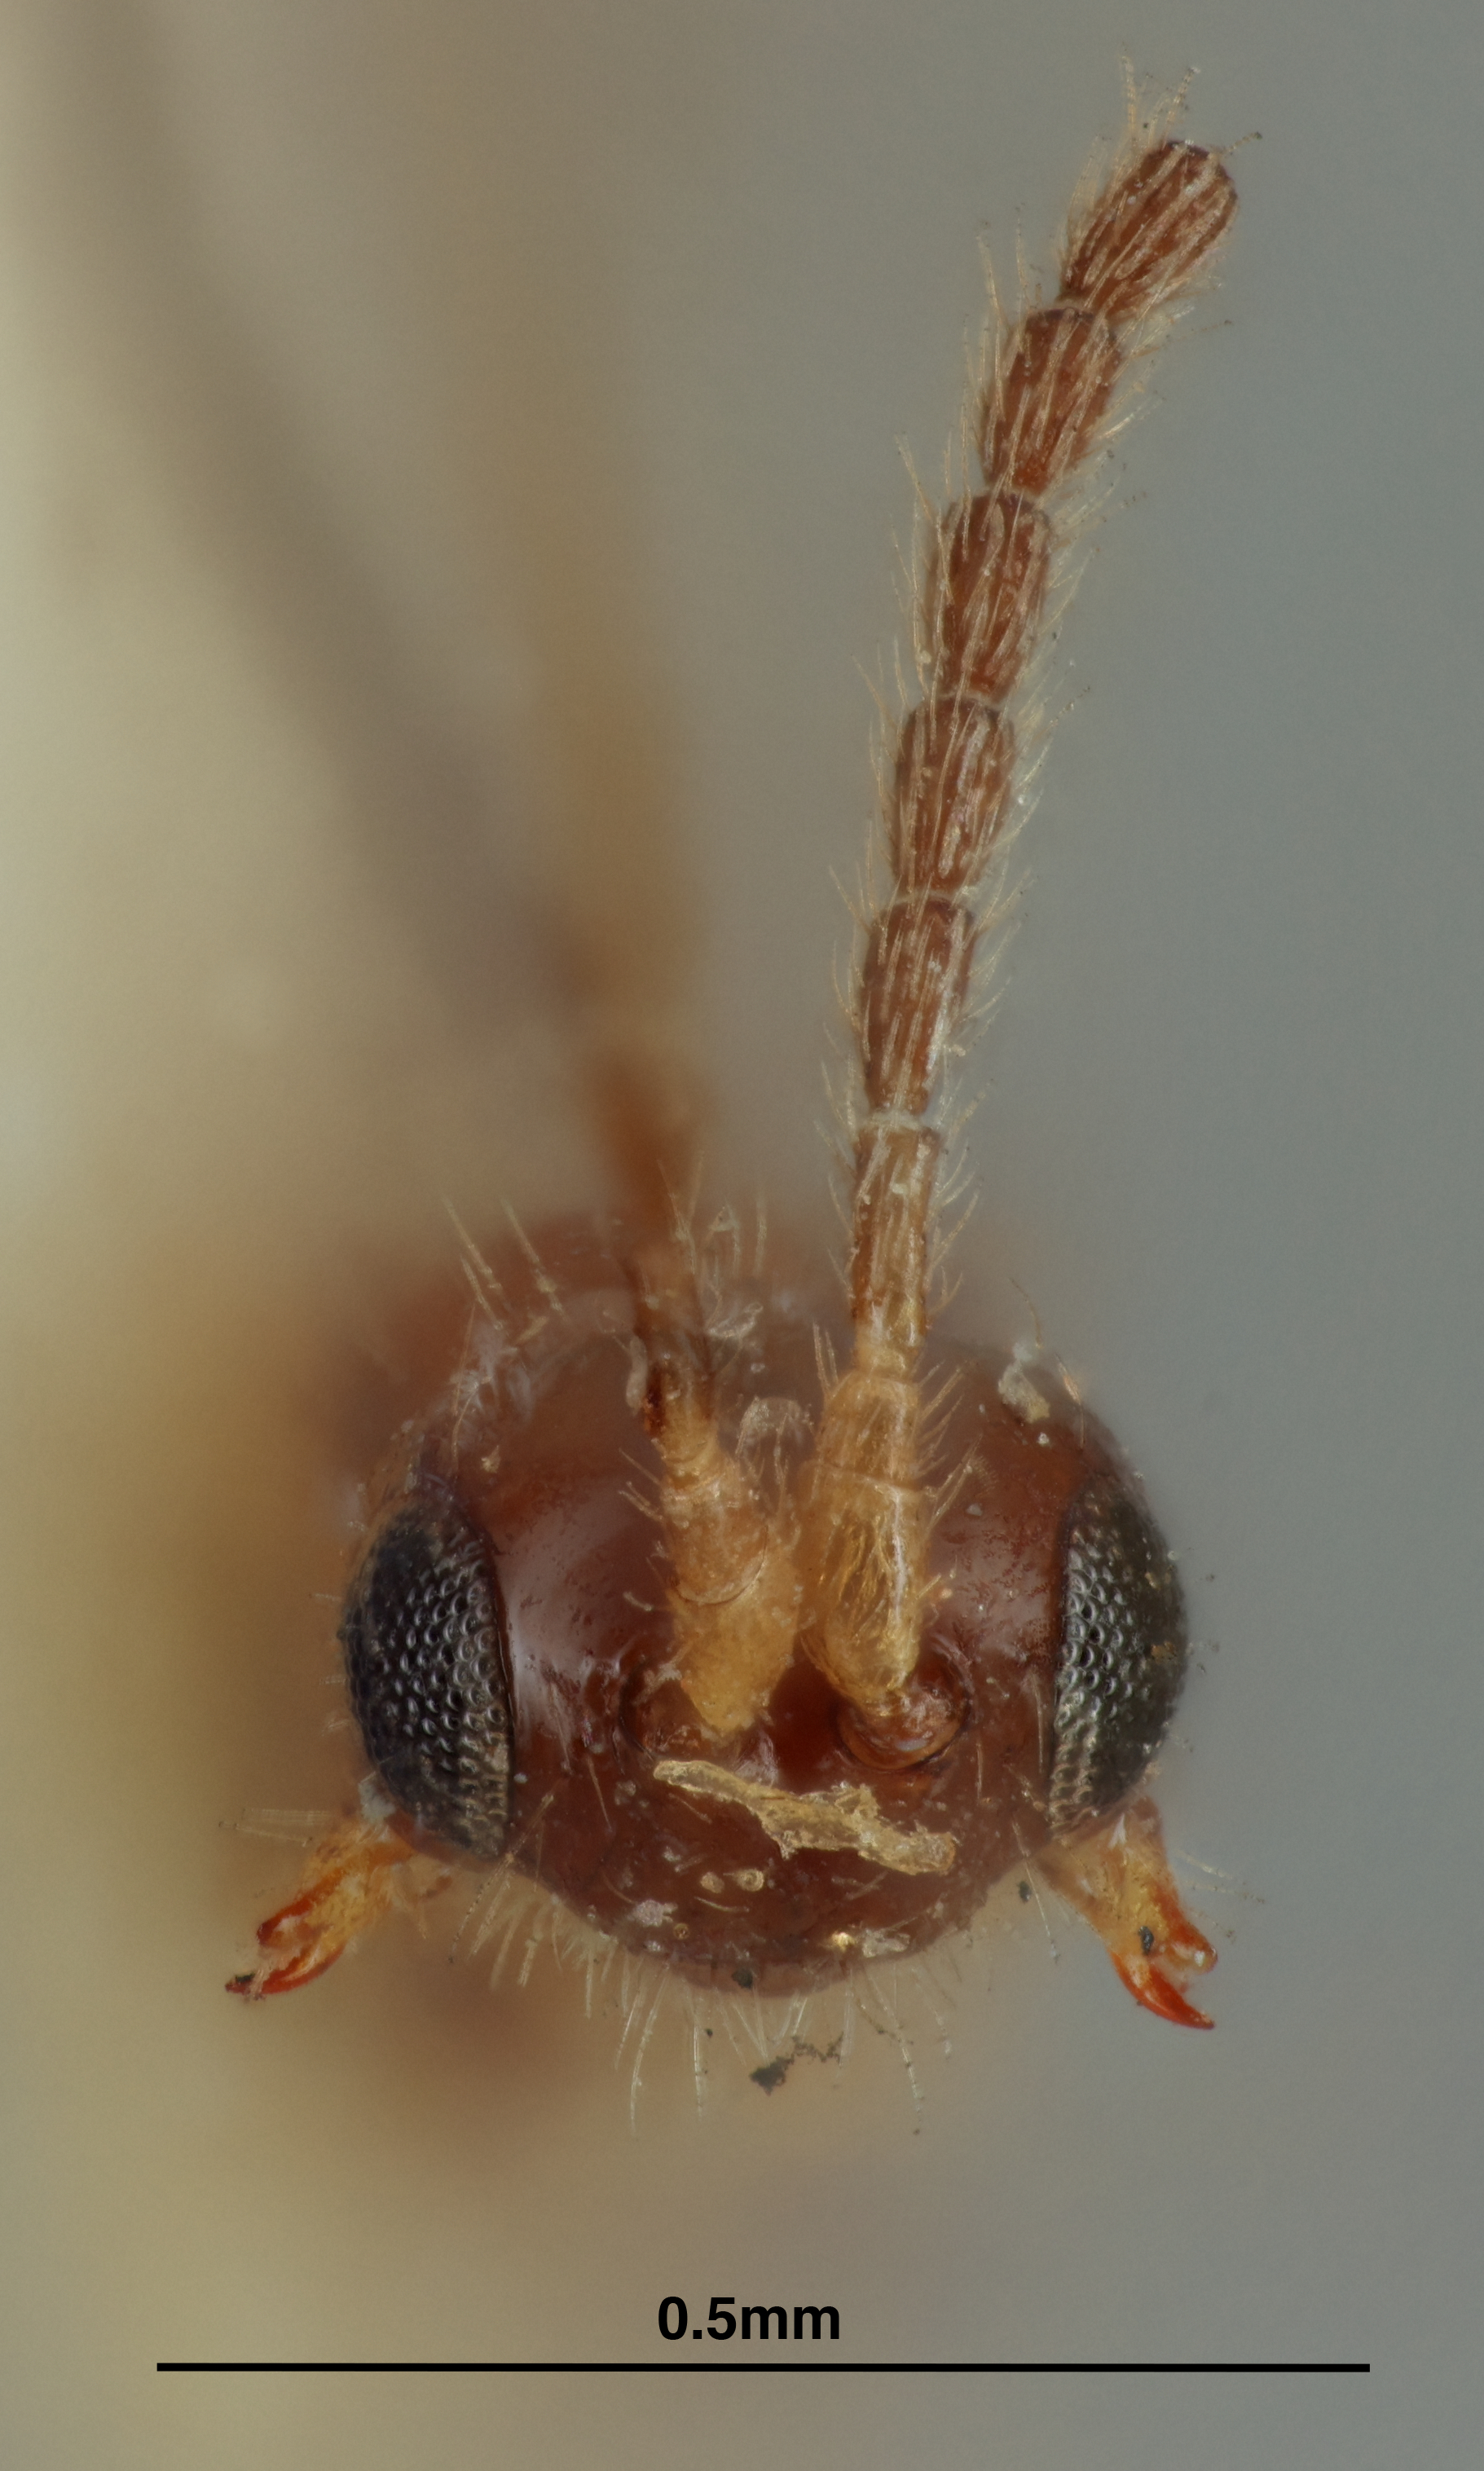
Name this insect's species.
Aspilota smithi
